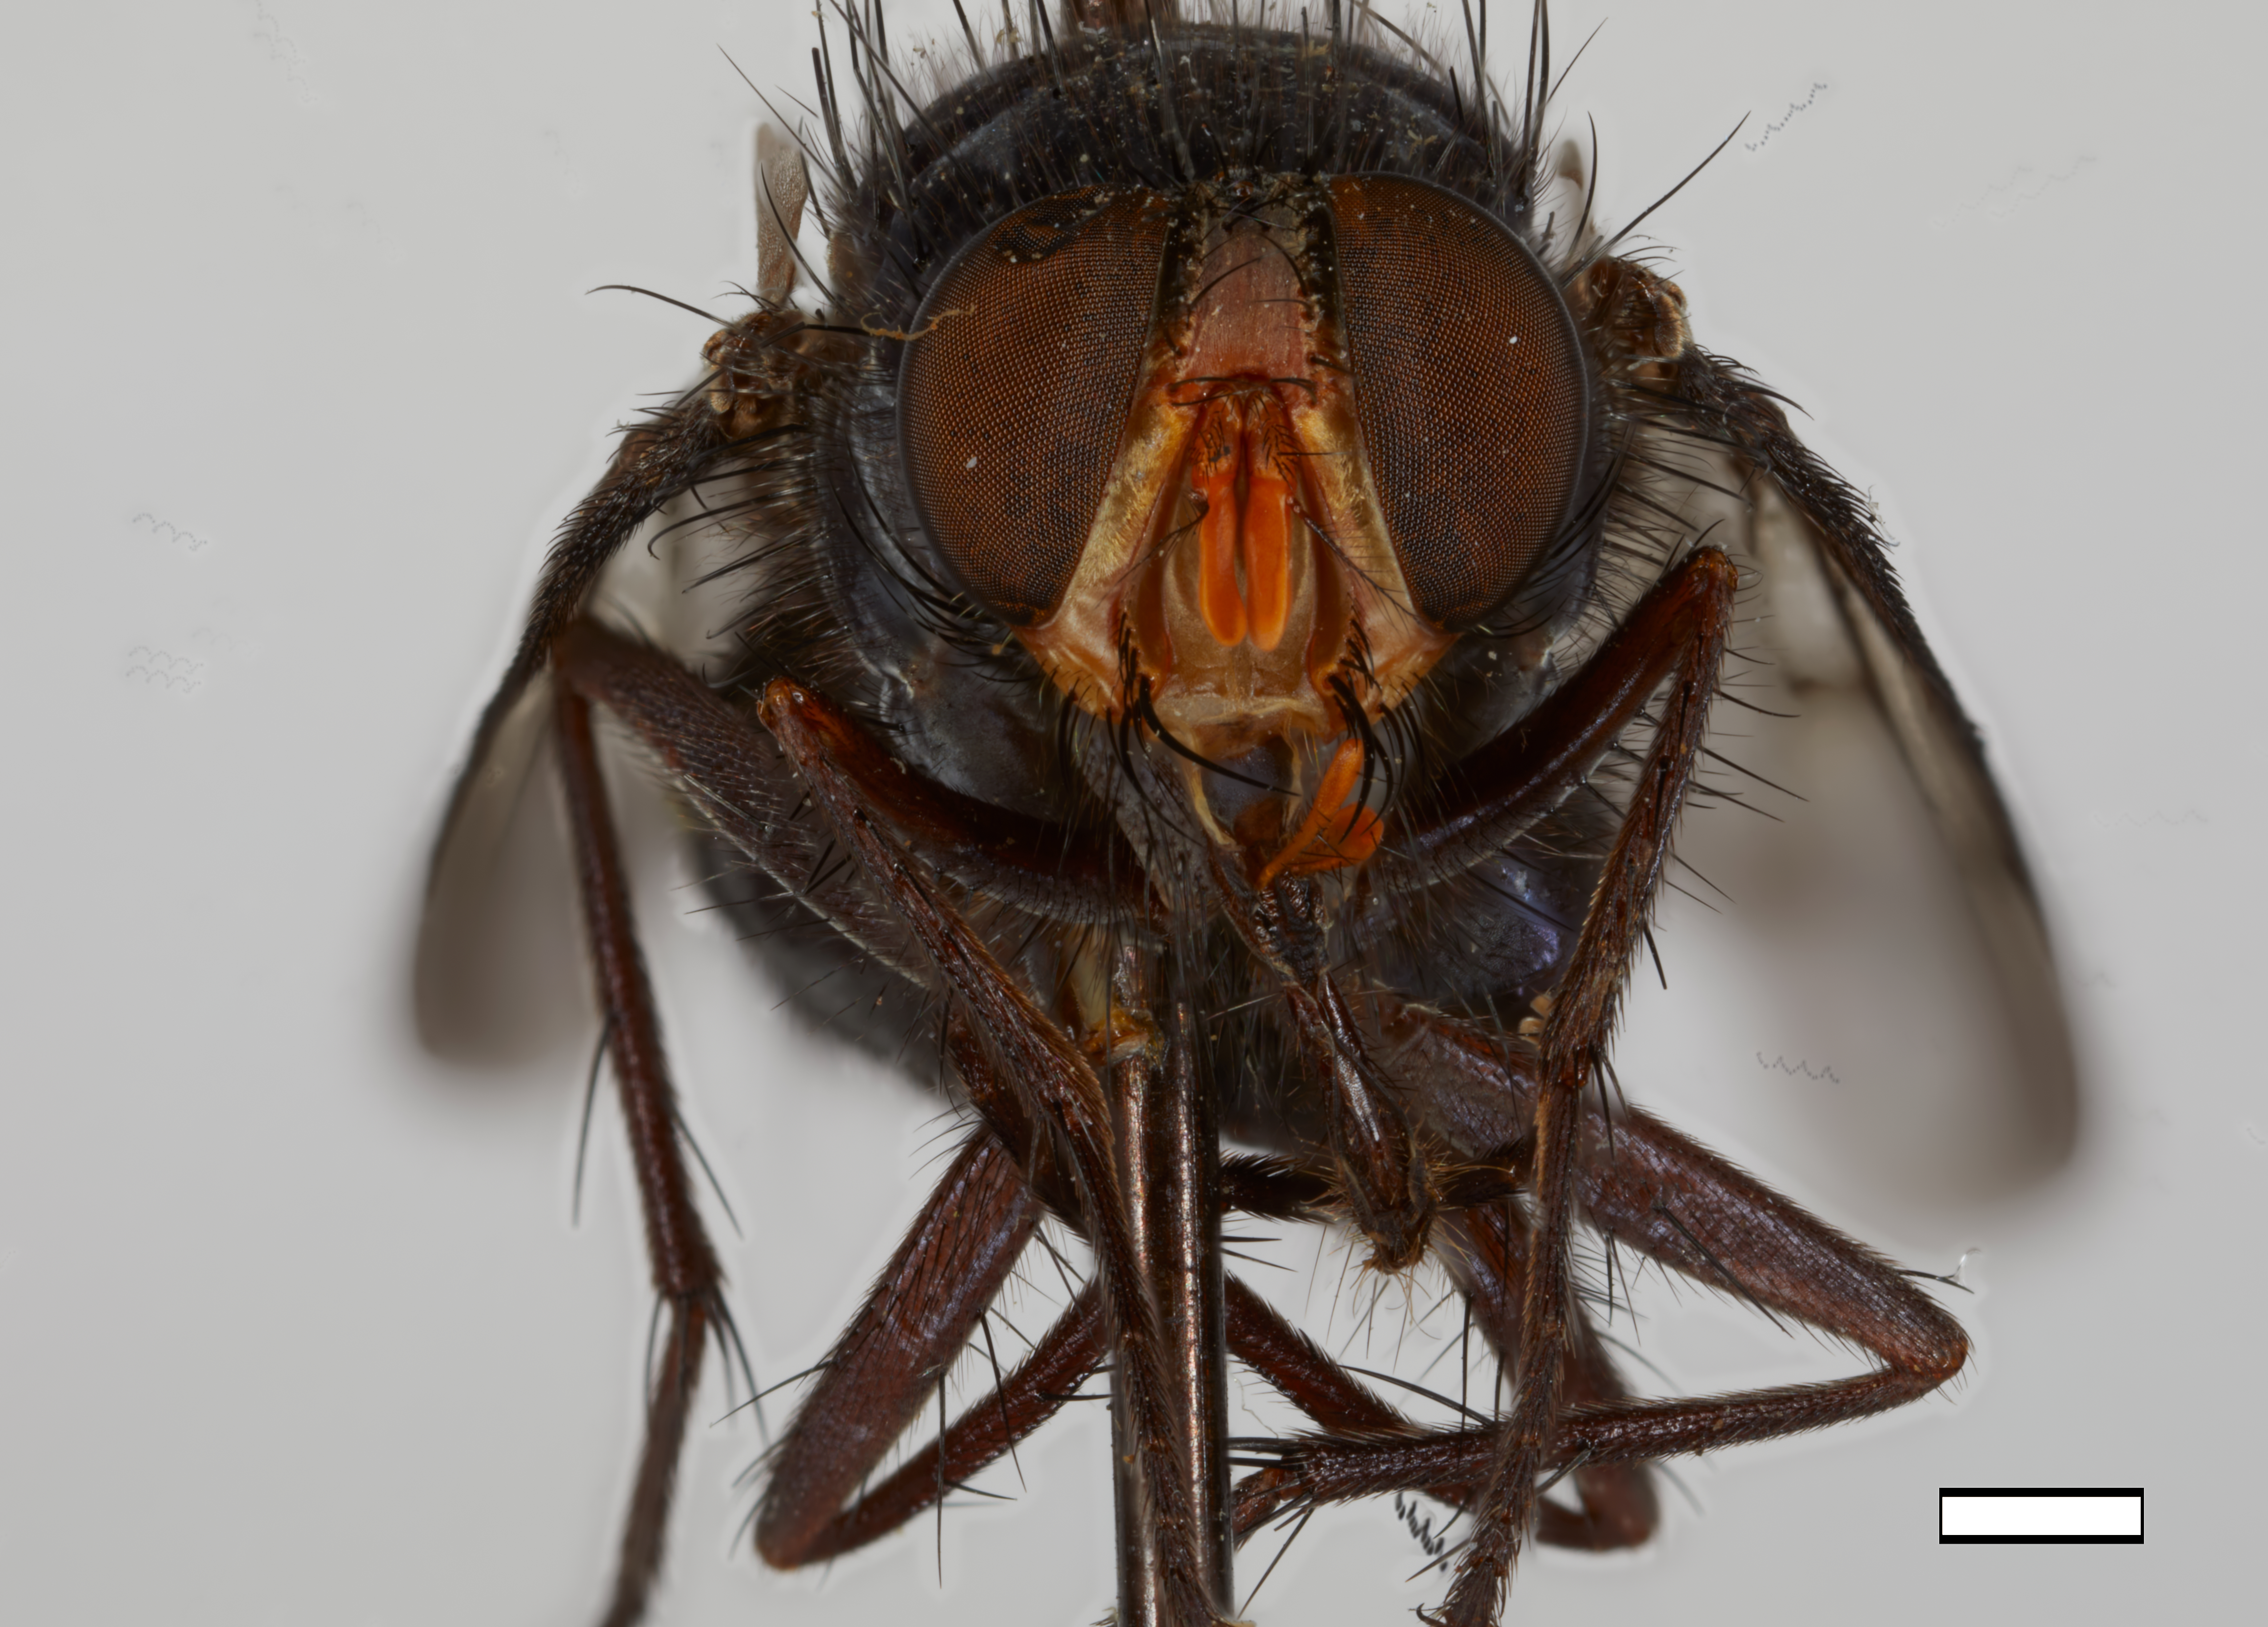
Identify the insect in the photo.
Huascaromusca xanthorrhina (also Huascaromusca cruciata)
